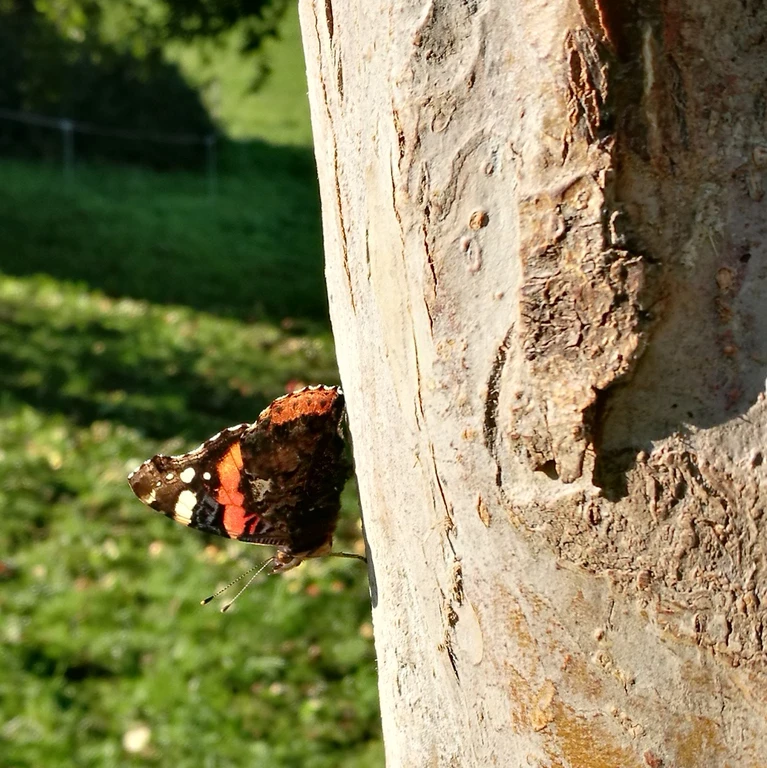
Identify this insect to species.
Vanessa atalanta
